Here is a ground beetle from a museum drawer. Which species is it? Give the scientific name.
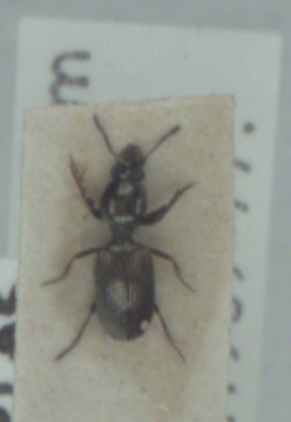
Dyschirius impunctipennis
